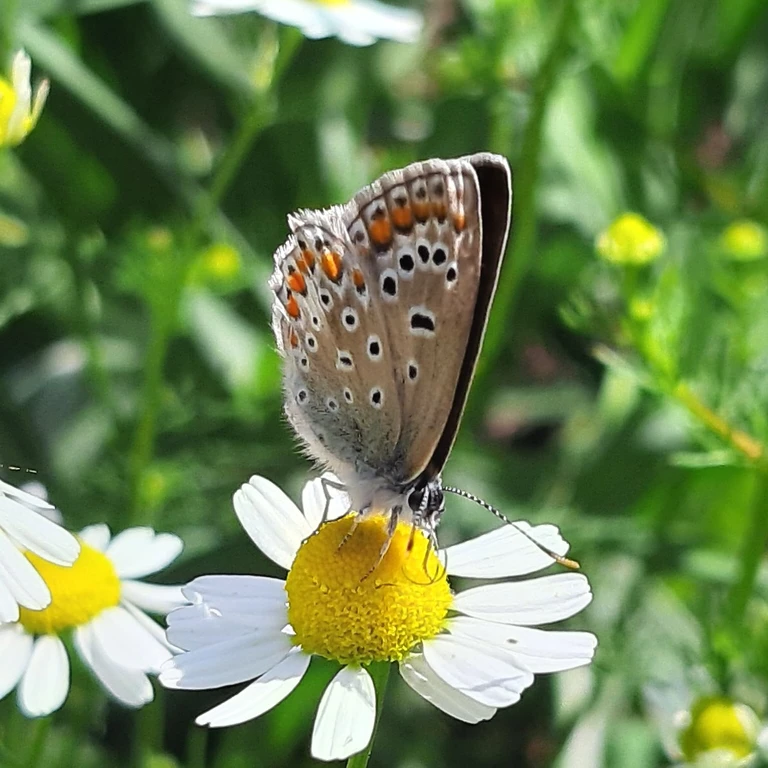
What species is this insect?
Polyommatus icarus
